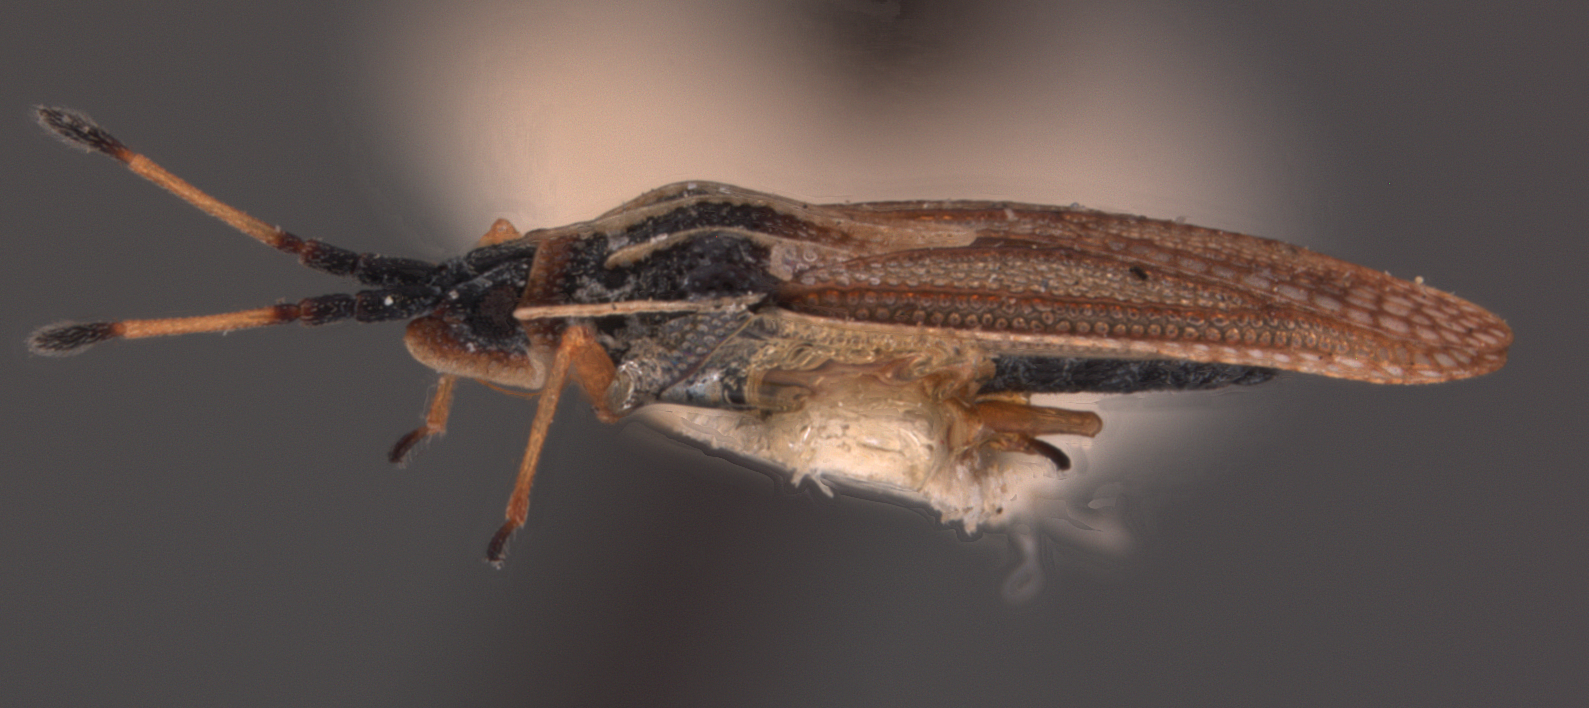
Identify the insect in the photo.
Atheas exiguus
